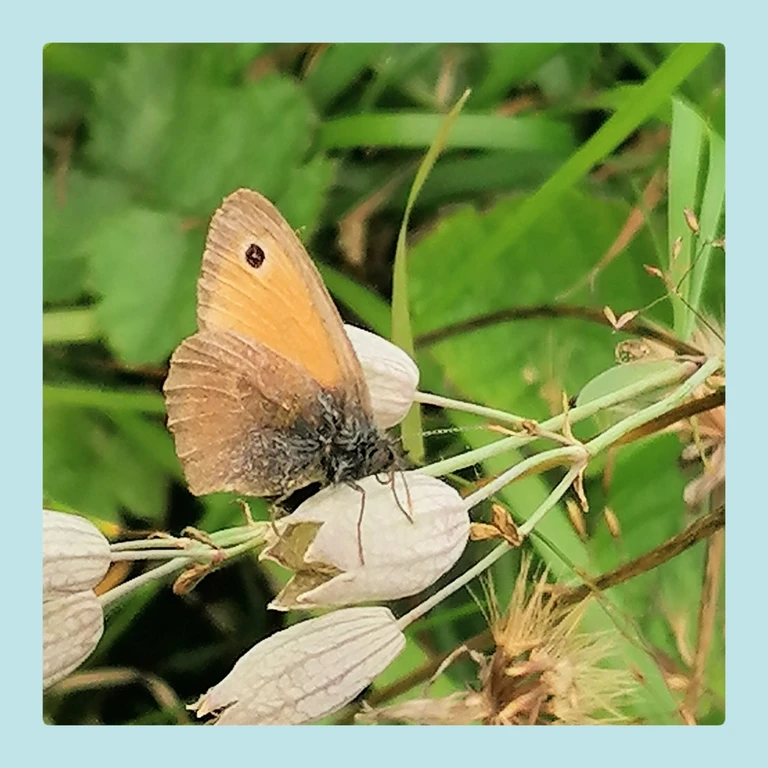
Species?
Coenonympha pamphilus
